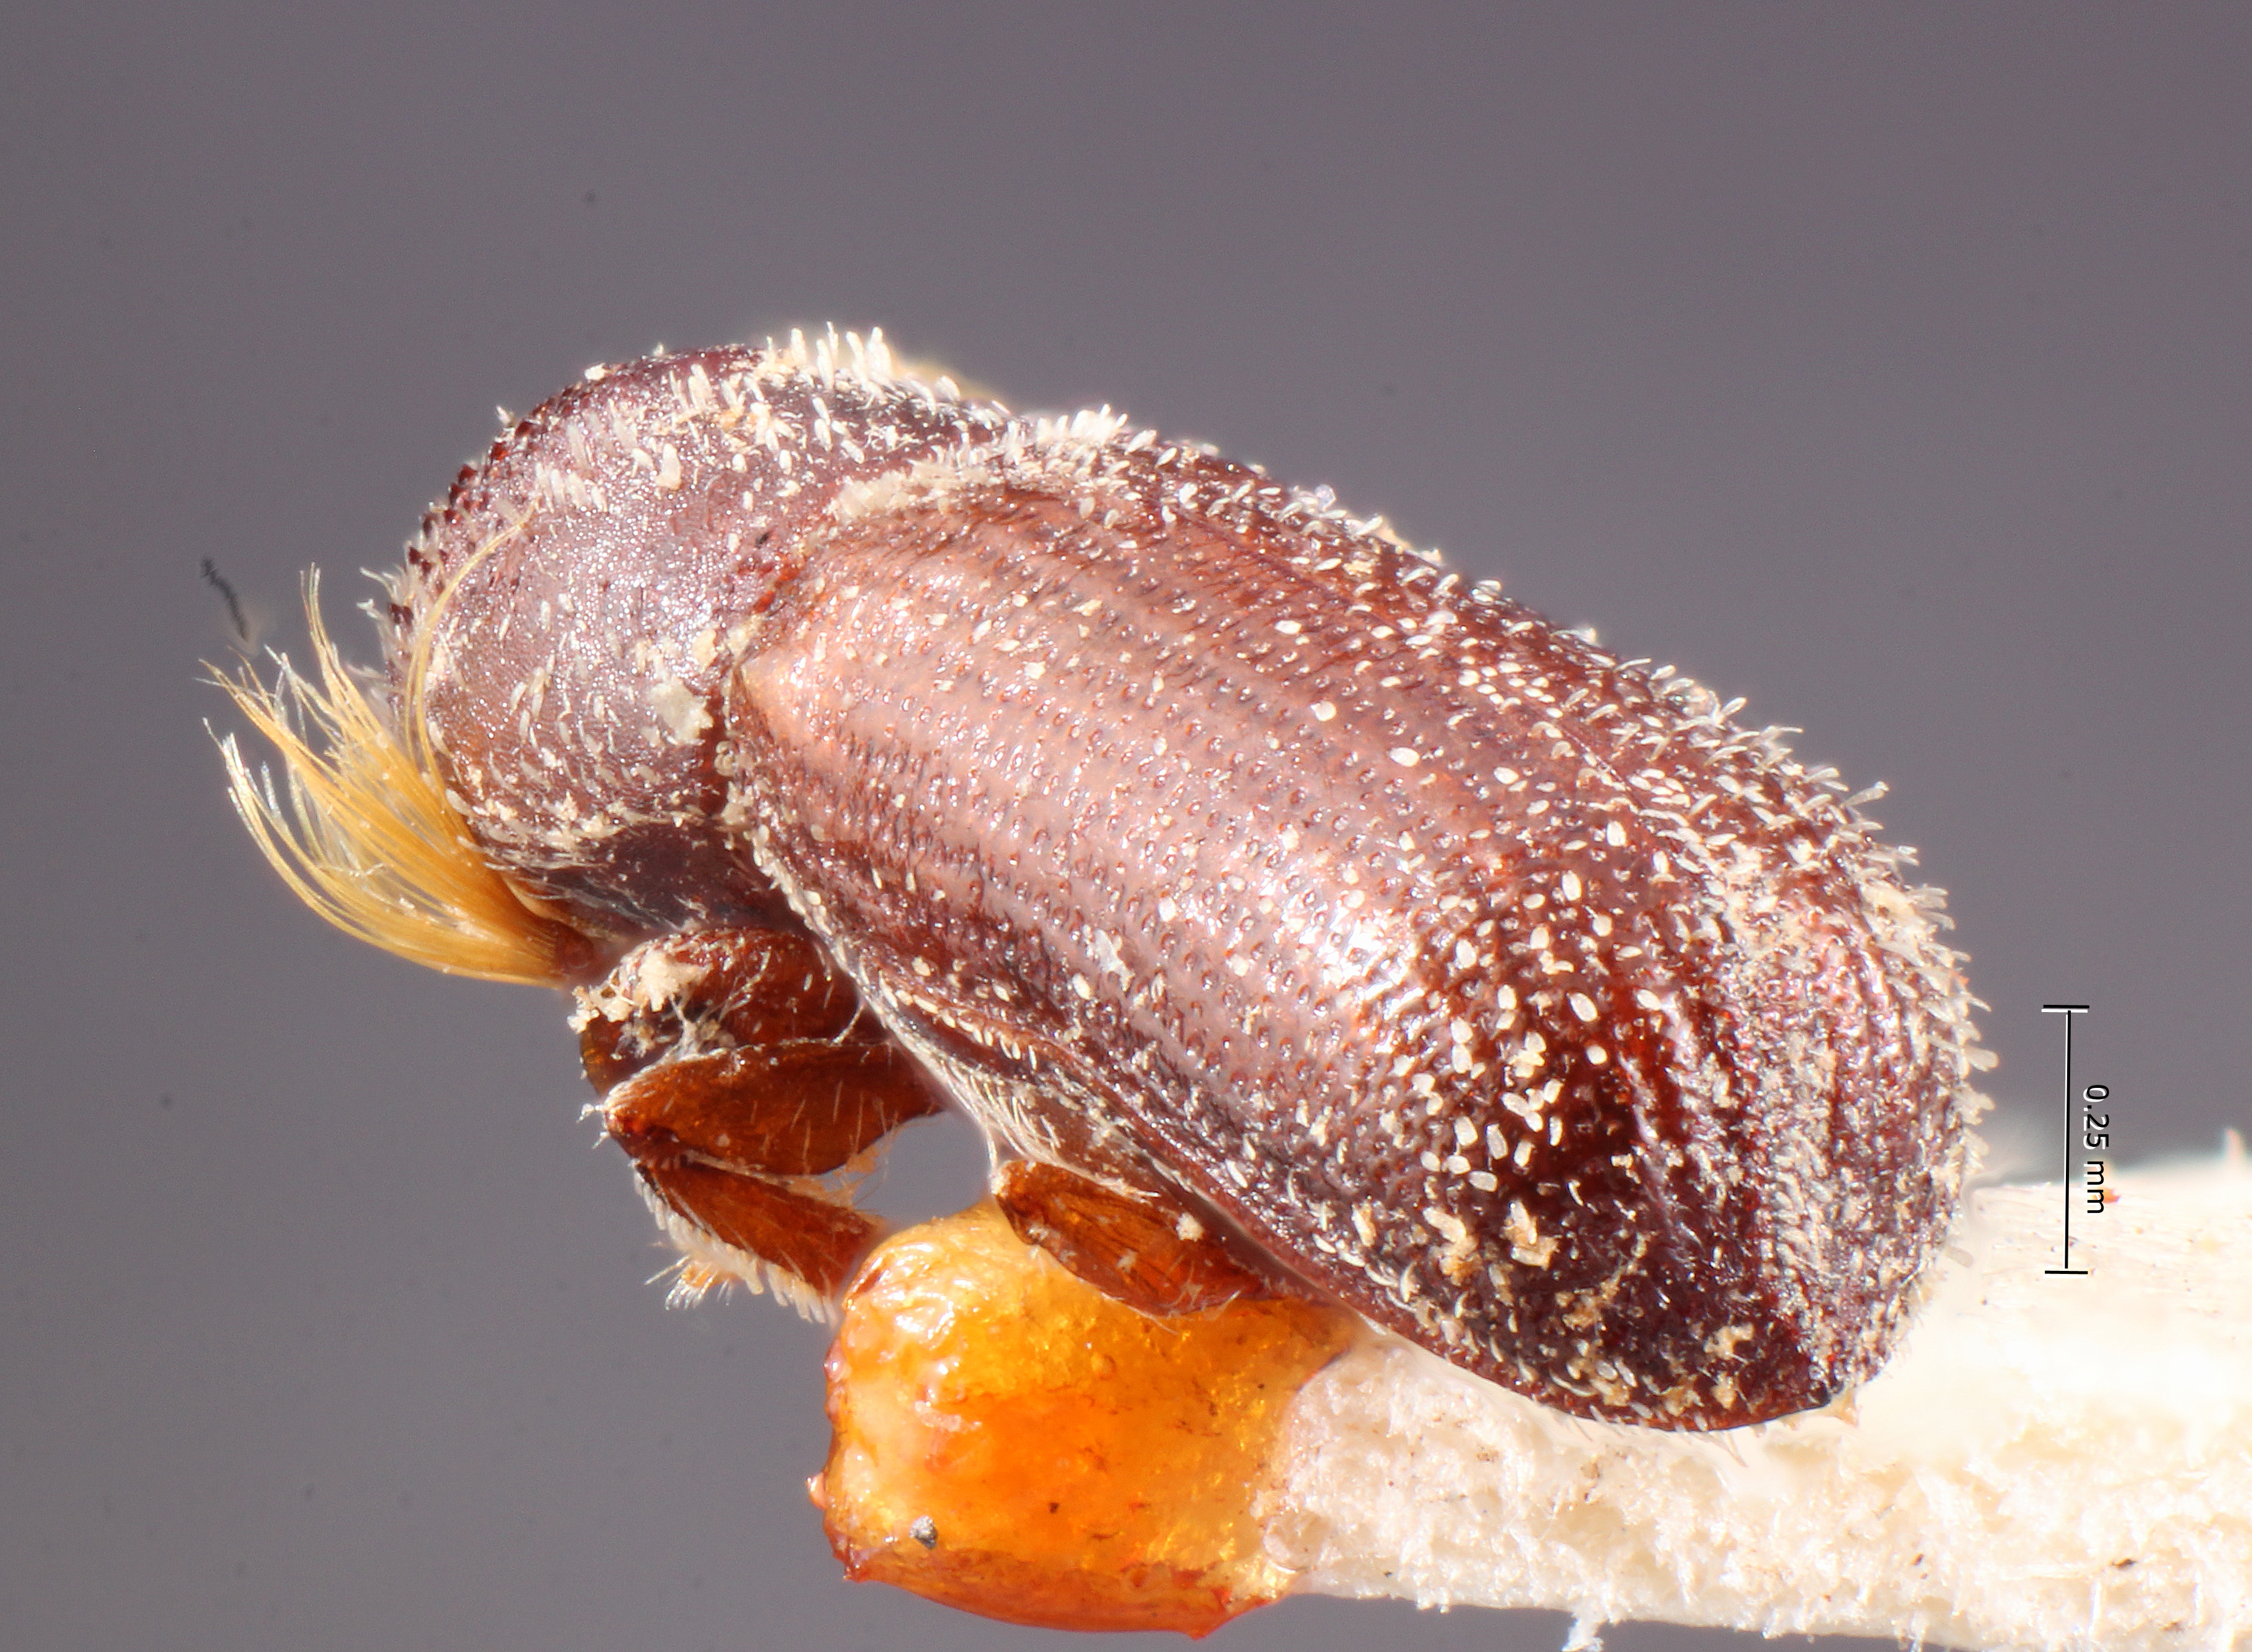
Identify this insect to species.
Micracis lignator
